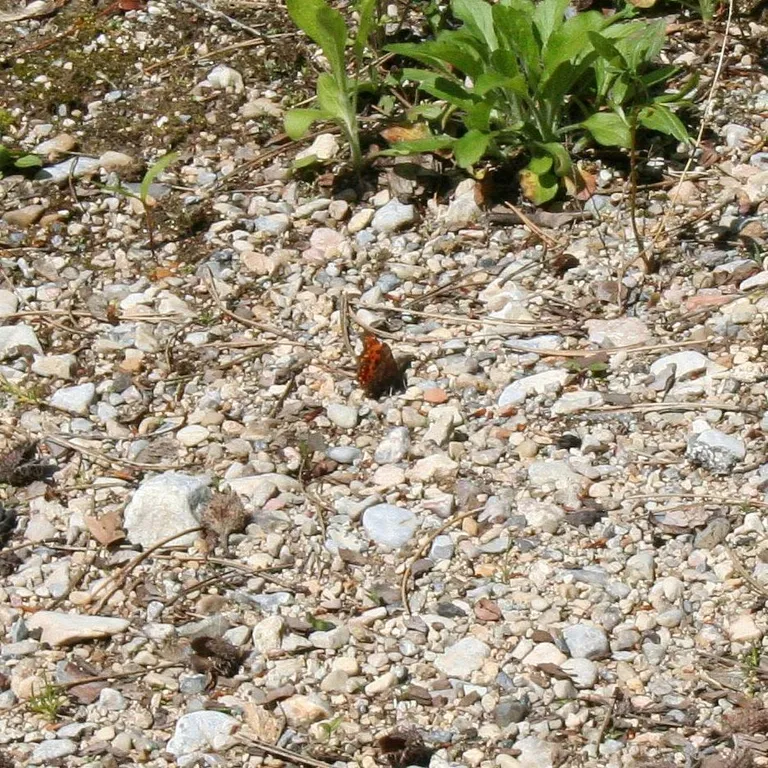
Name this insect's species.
Polygonia c-album
